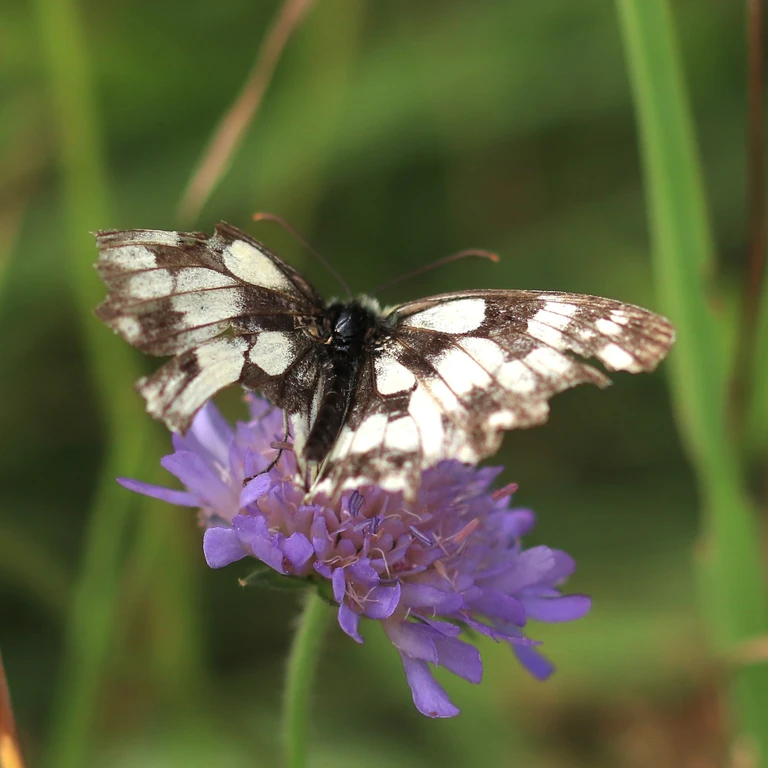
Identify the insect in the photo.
Melanargia galathea
